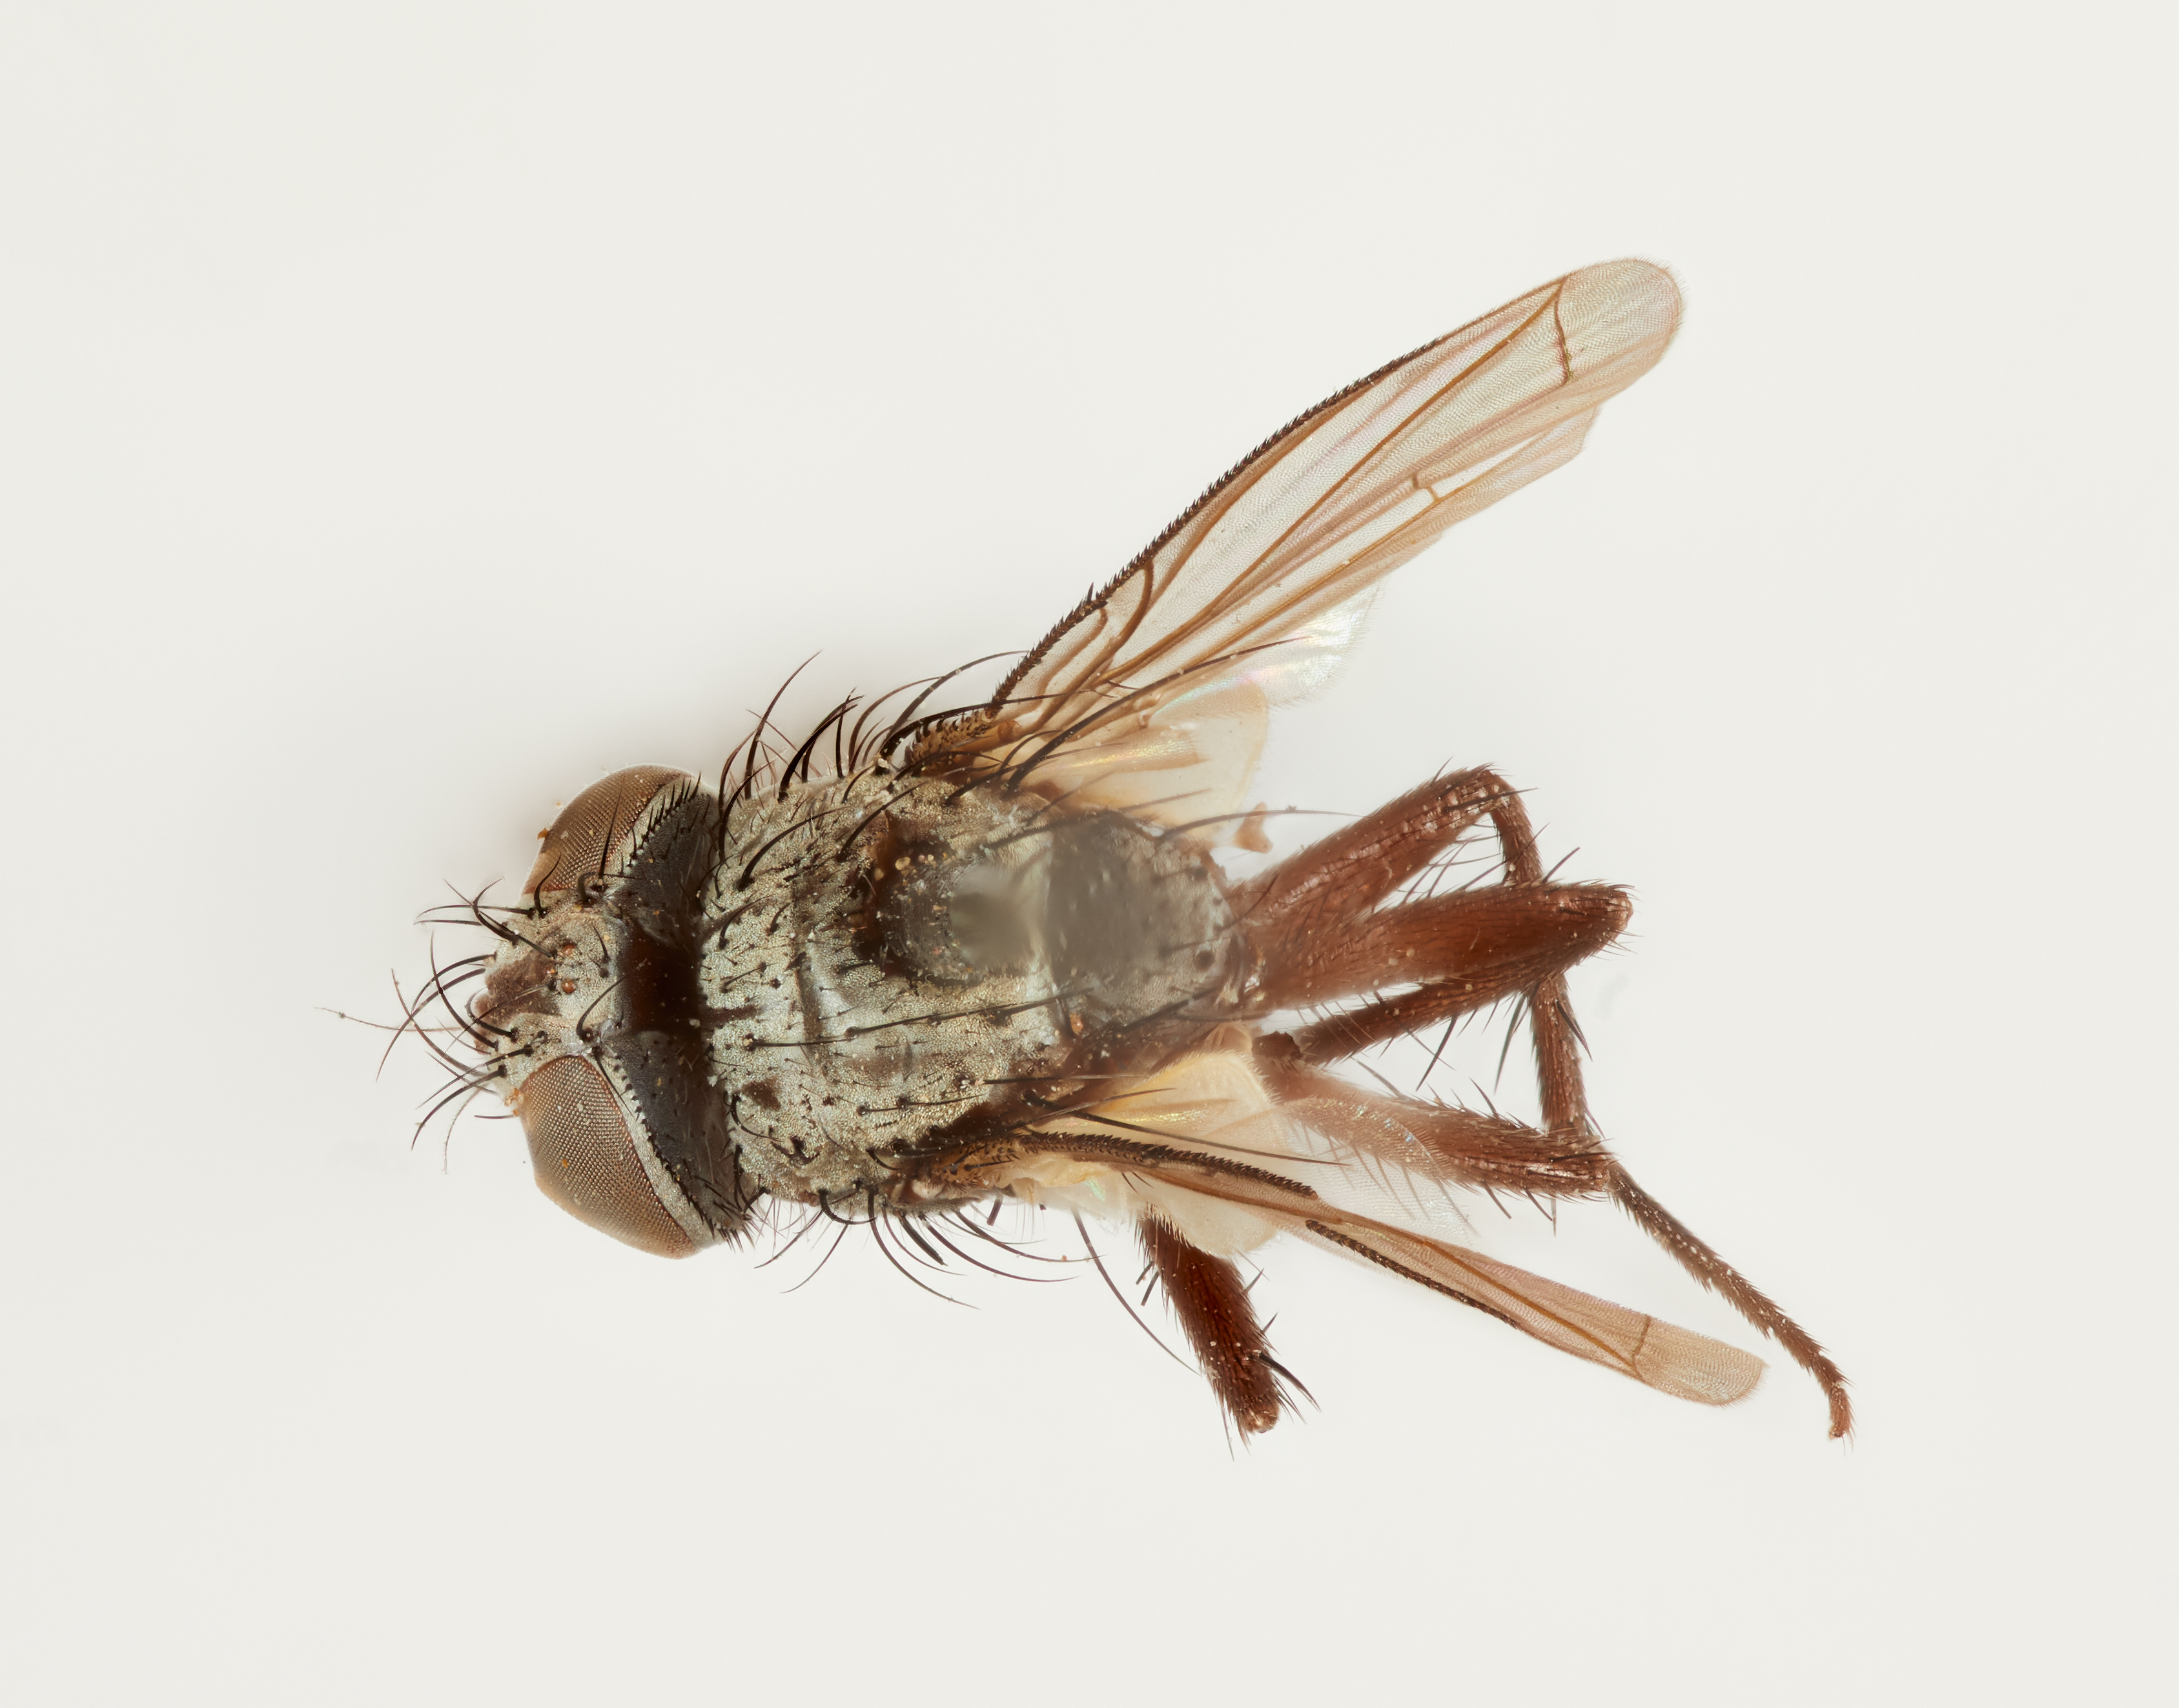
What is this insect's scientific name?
Tachinophyto perplexa
